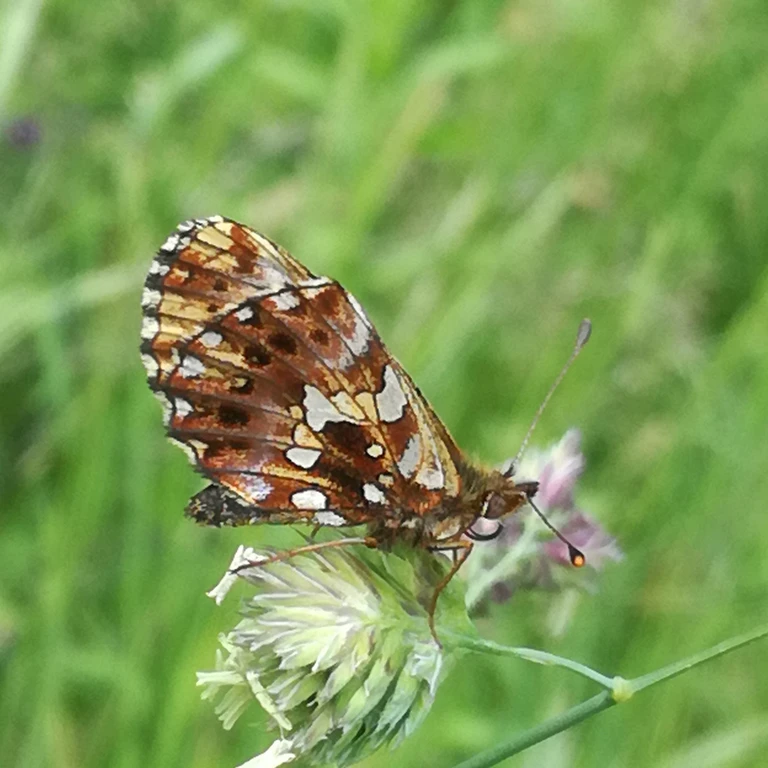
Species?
Boloria dia
